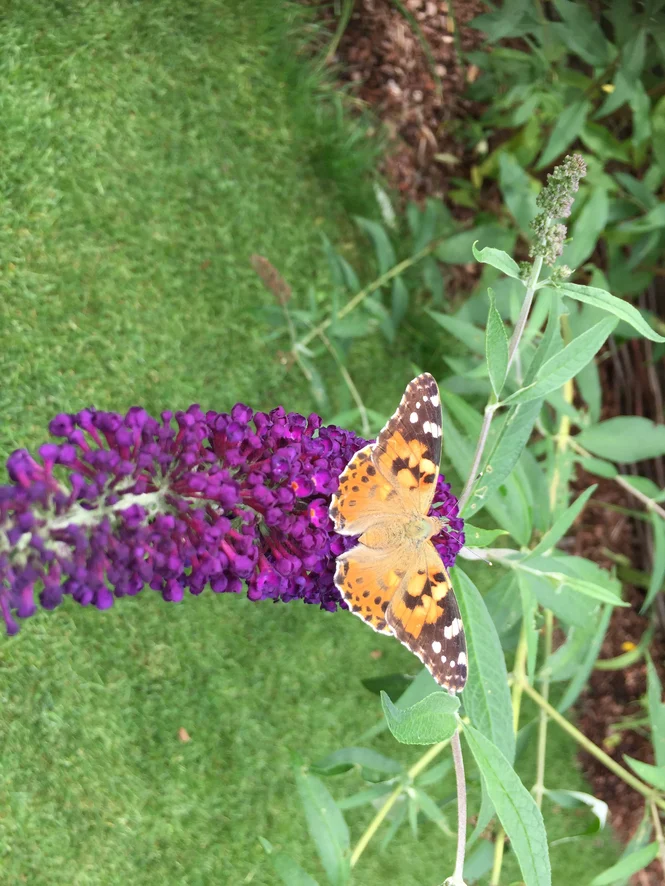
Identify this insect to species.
Vanessa cardui
